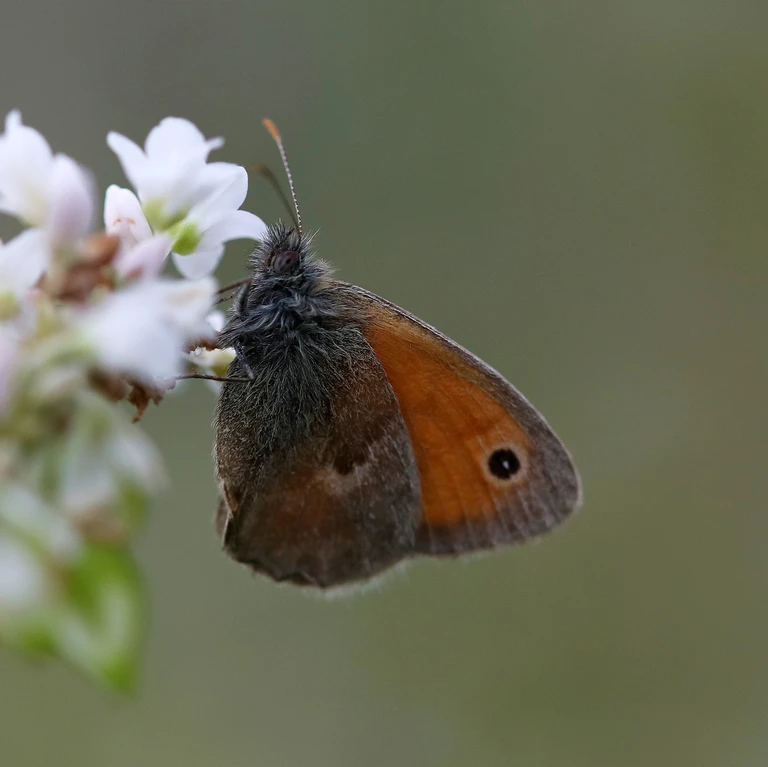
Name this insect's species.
Coenonympha pamphilus
